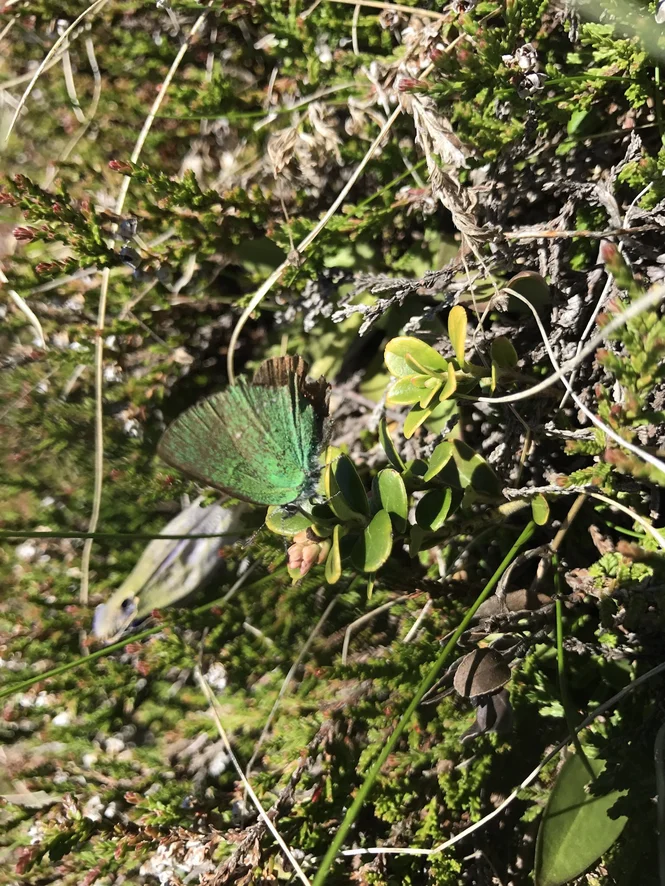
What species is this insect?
Callophrys rubi
